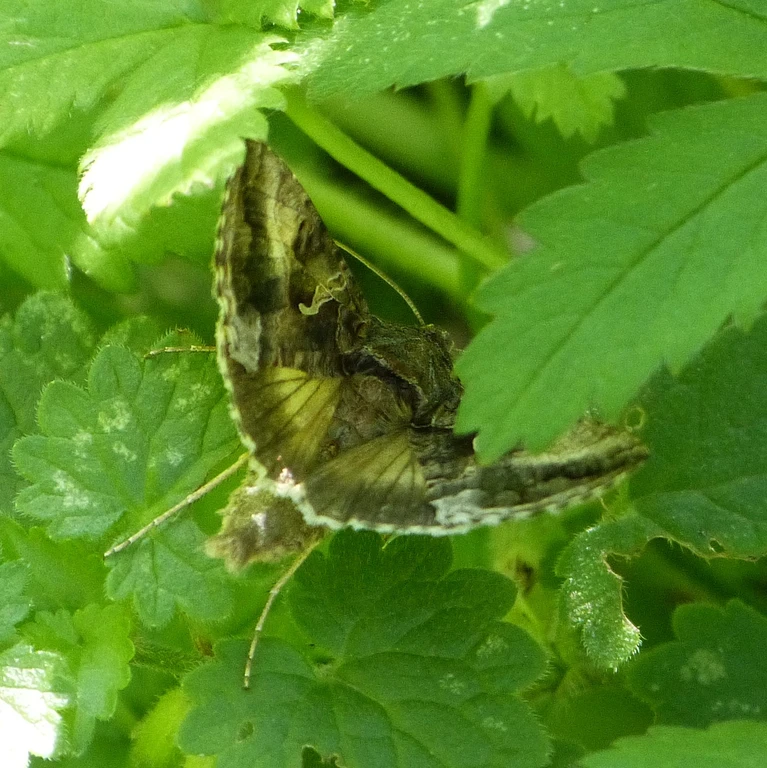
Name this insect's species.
Autographa gamma
